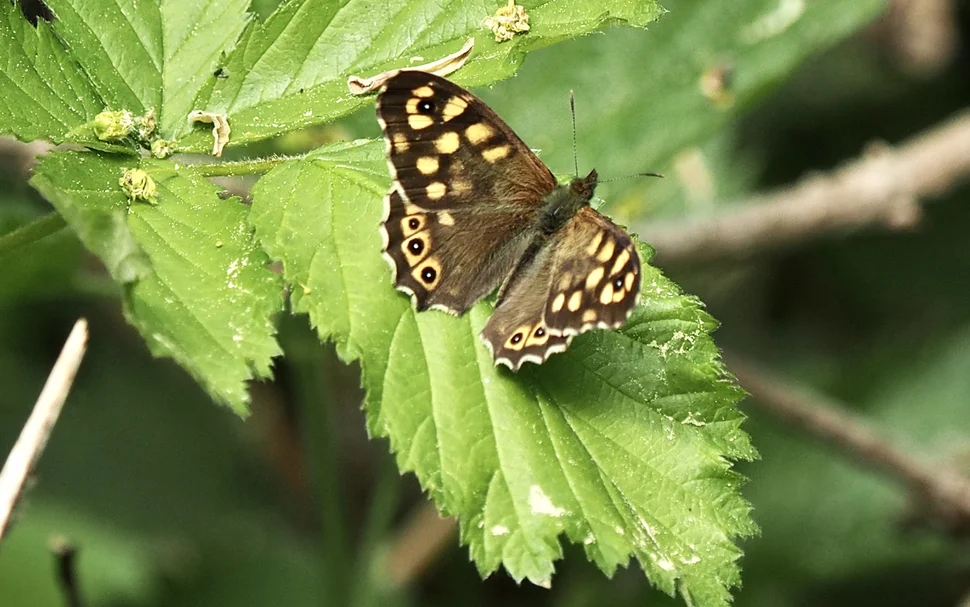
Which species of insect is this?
Pararge aegeria
